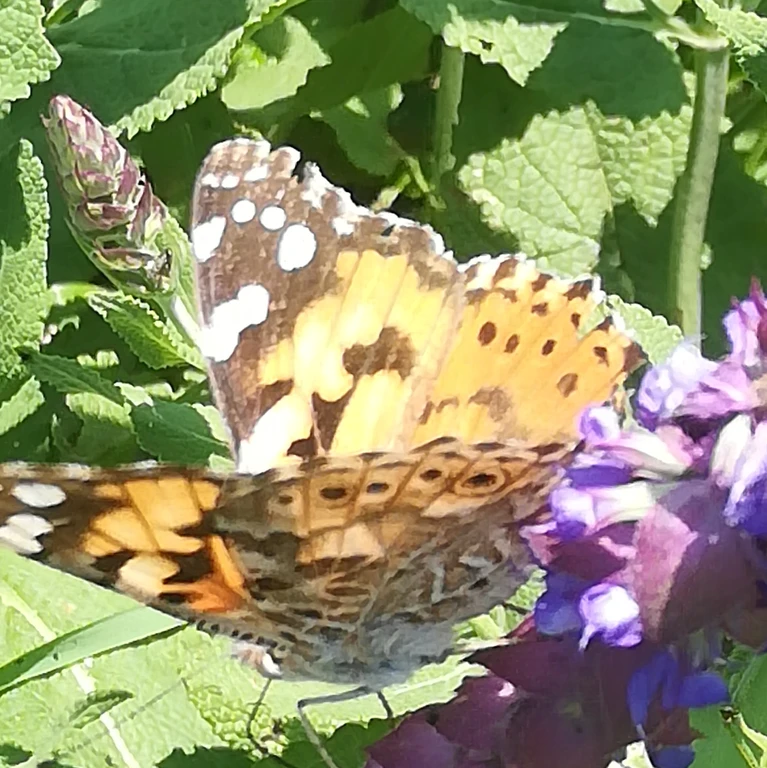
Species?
Vanessa cardui
